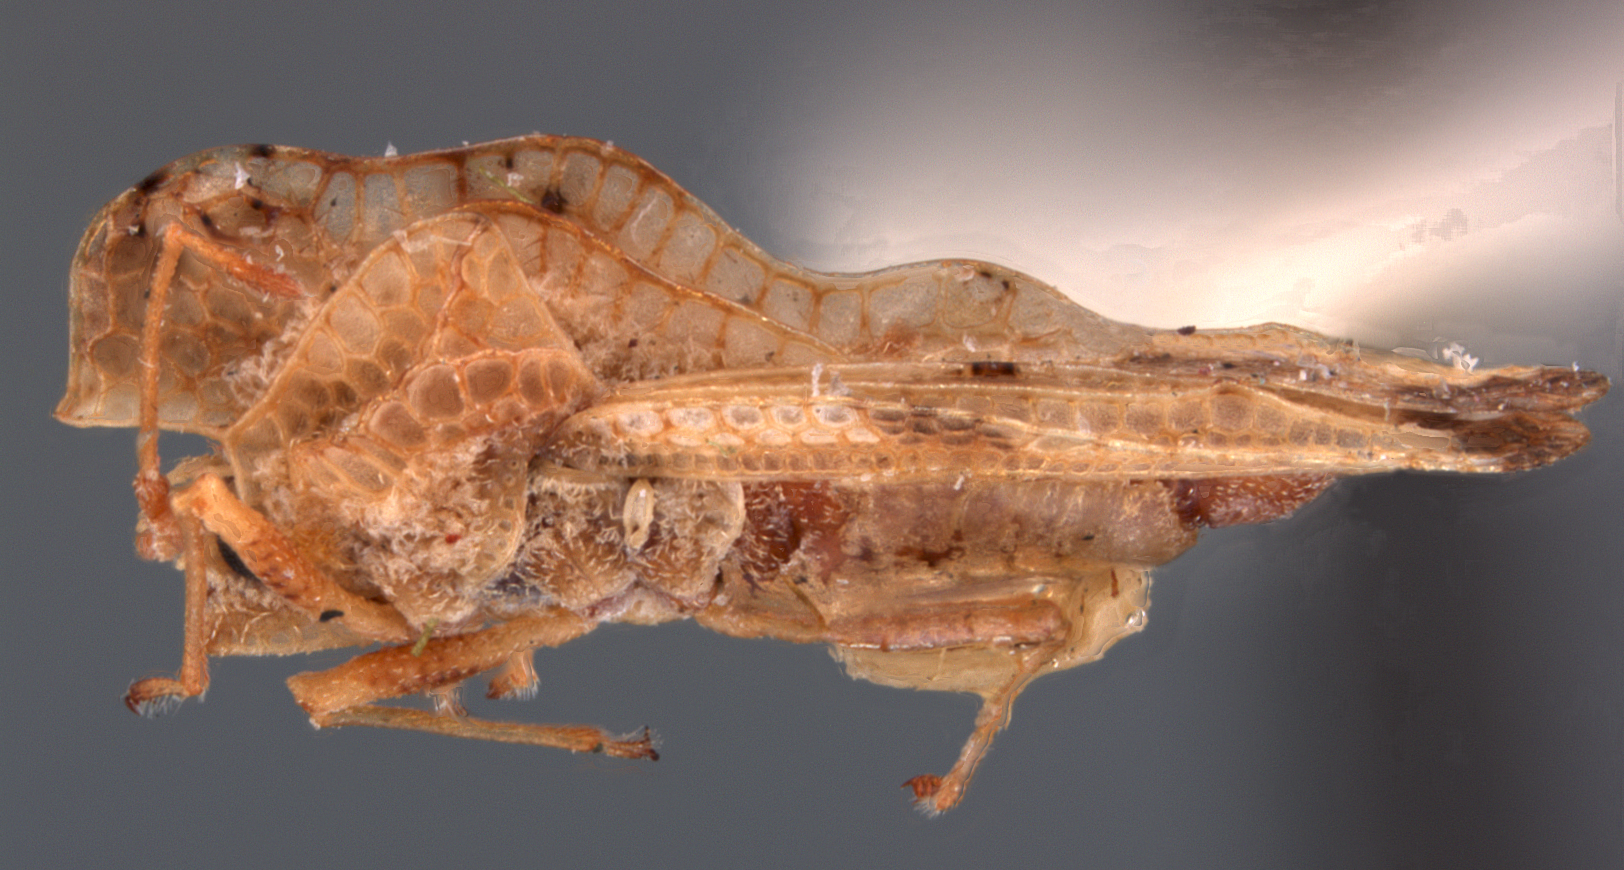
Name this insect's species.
Jannaeus togularis
